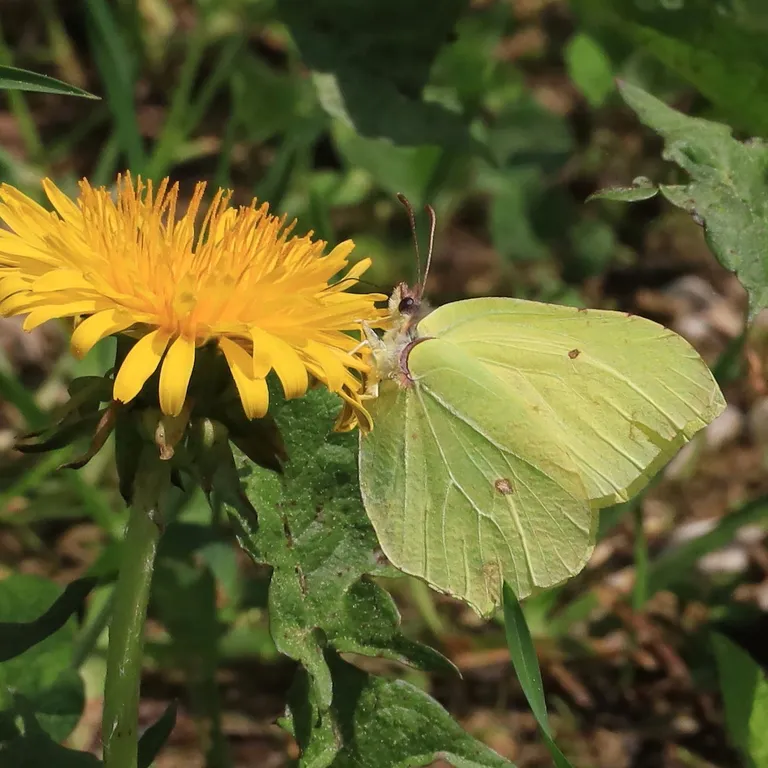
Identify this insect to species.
Gonepteryx rhamni
